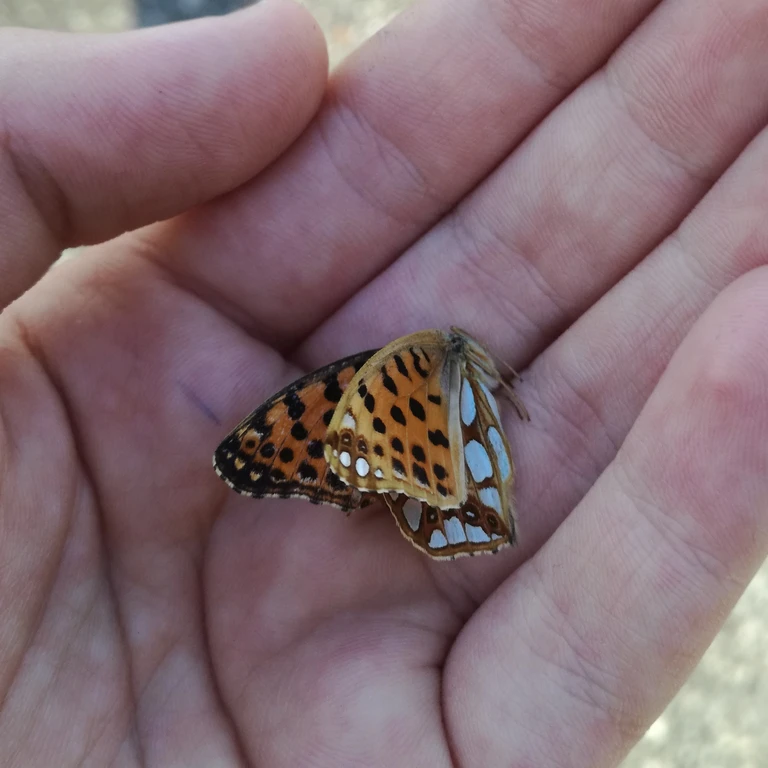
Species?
Issoria lathonia
